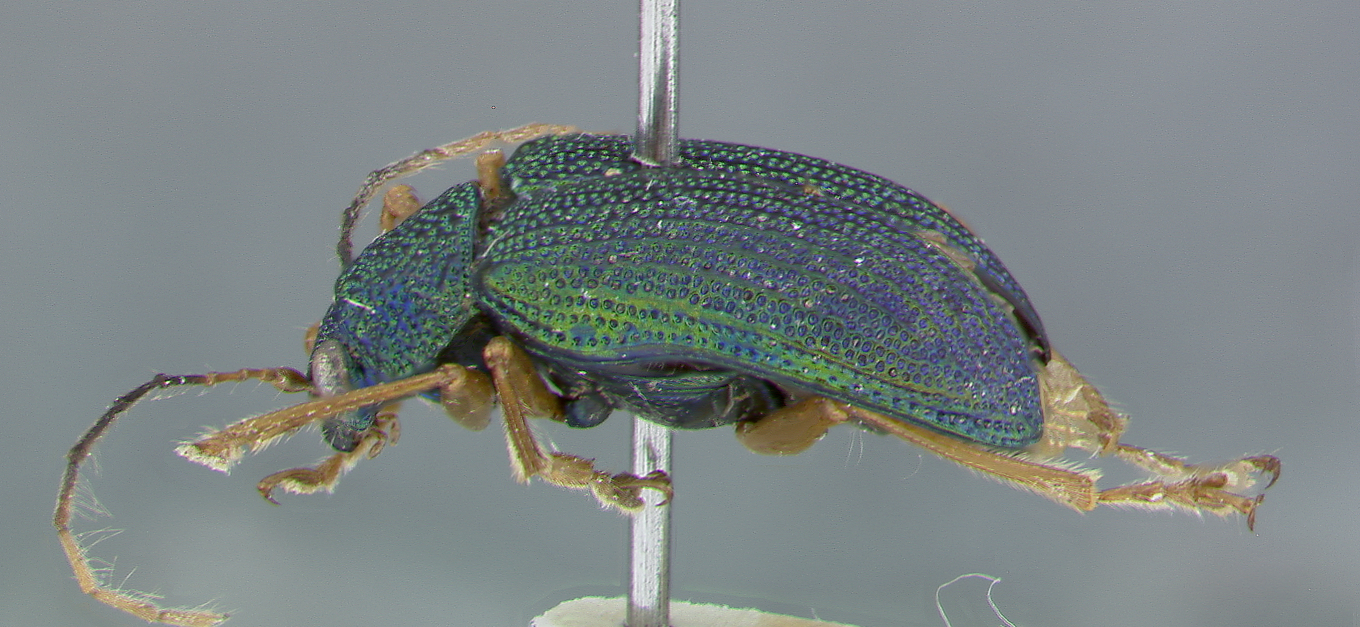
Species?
Colaspis banoensis
